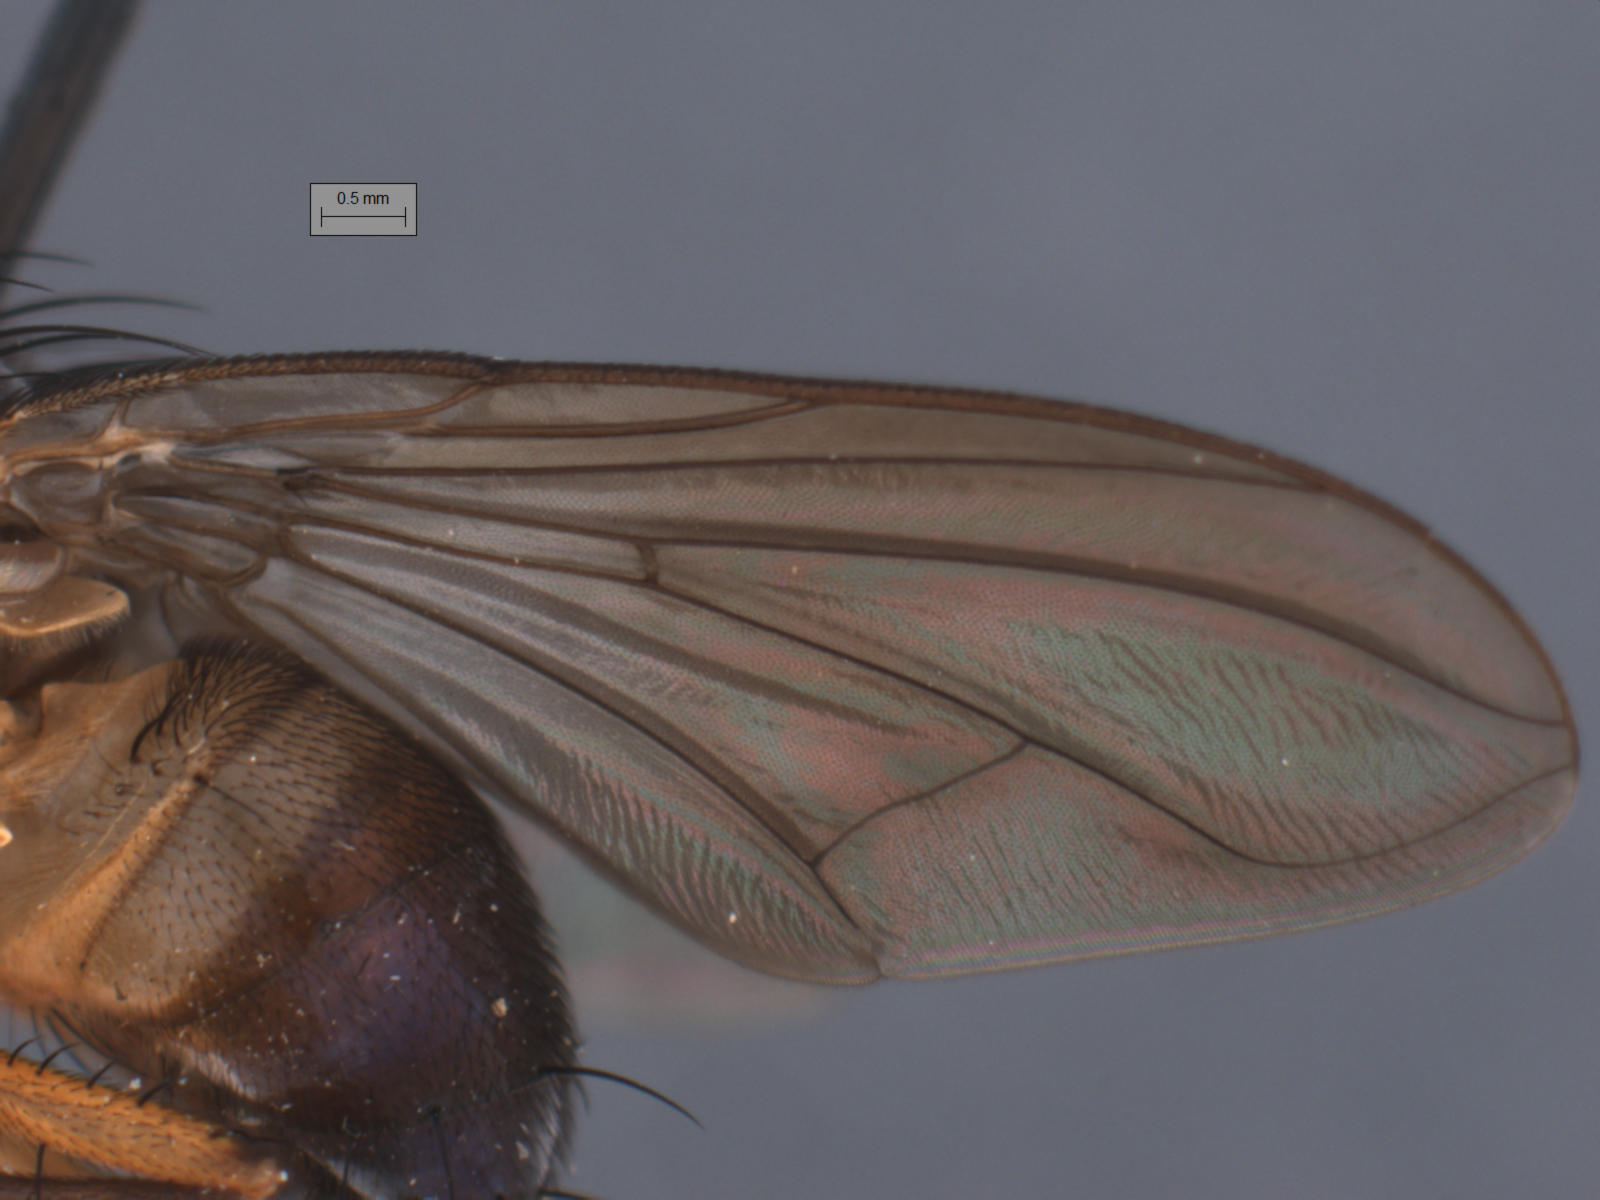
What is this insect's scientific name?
Huascaromusca semiflava
